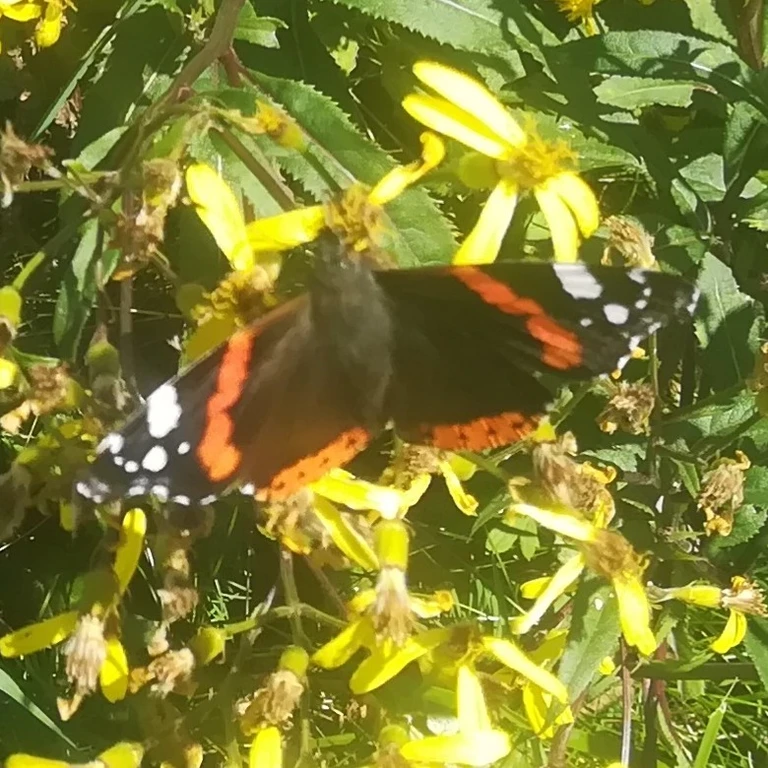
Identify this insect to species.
Vanessa atalanta
